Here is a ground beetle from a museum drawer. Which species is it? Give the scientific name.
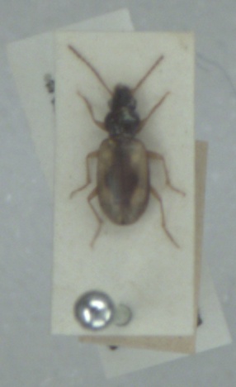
Bembidion maritimum
